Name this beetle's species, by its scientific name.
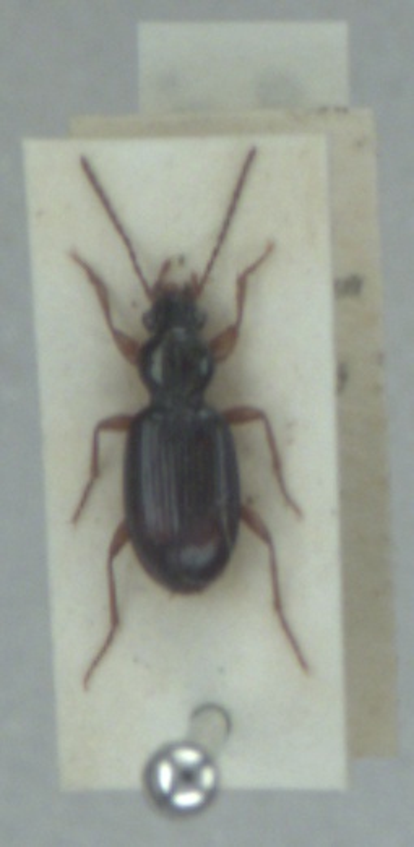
Sinechostictus stomoides
